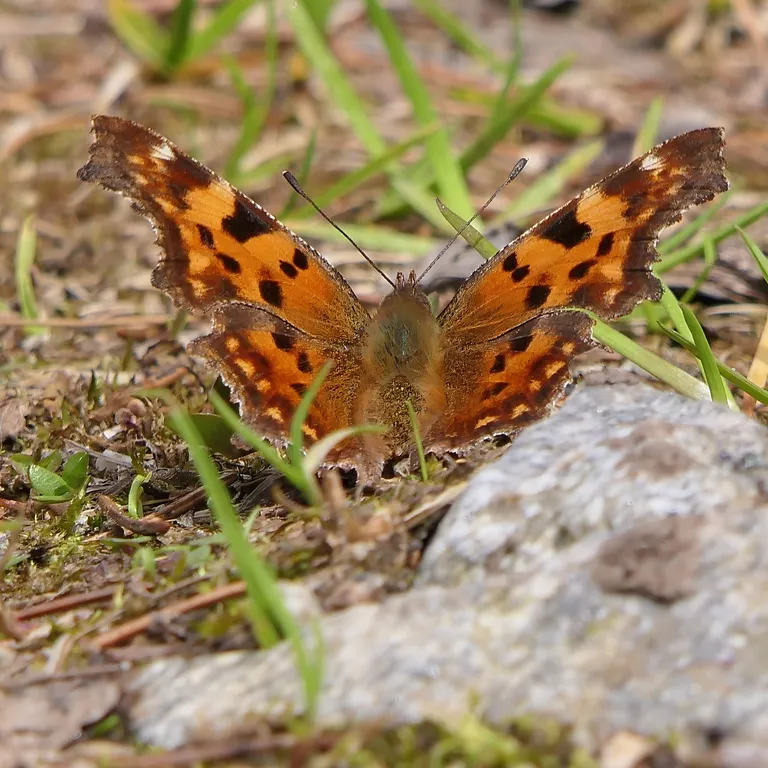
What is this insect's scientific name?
Polygonia c-album
